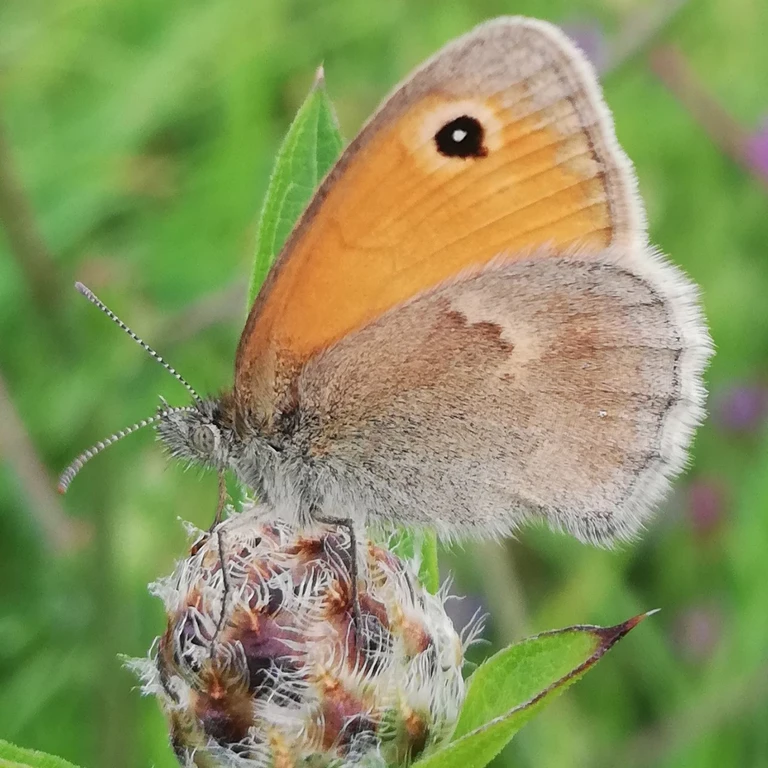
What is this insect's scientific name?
Coenonympha pamphilus
